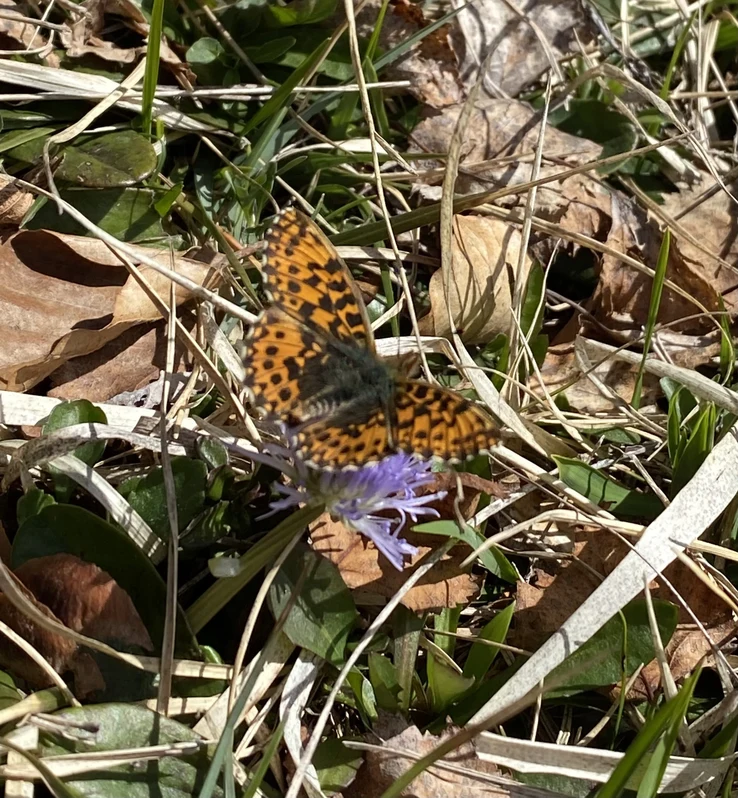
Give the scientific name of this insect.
Boloria dia
